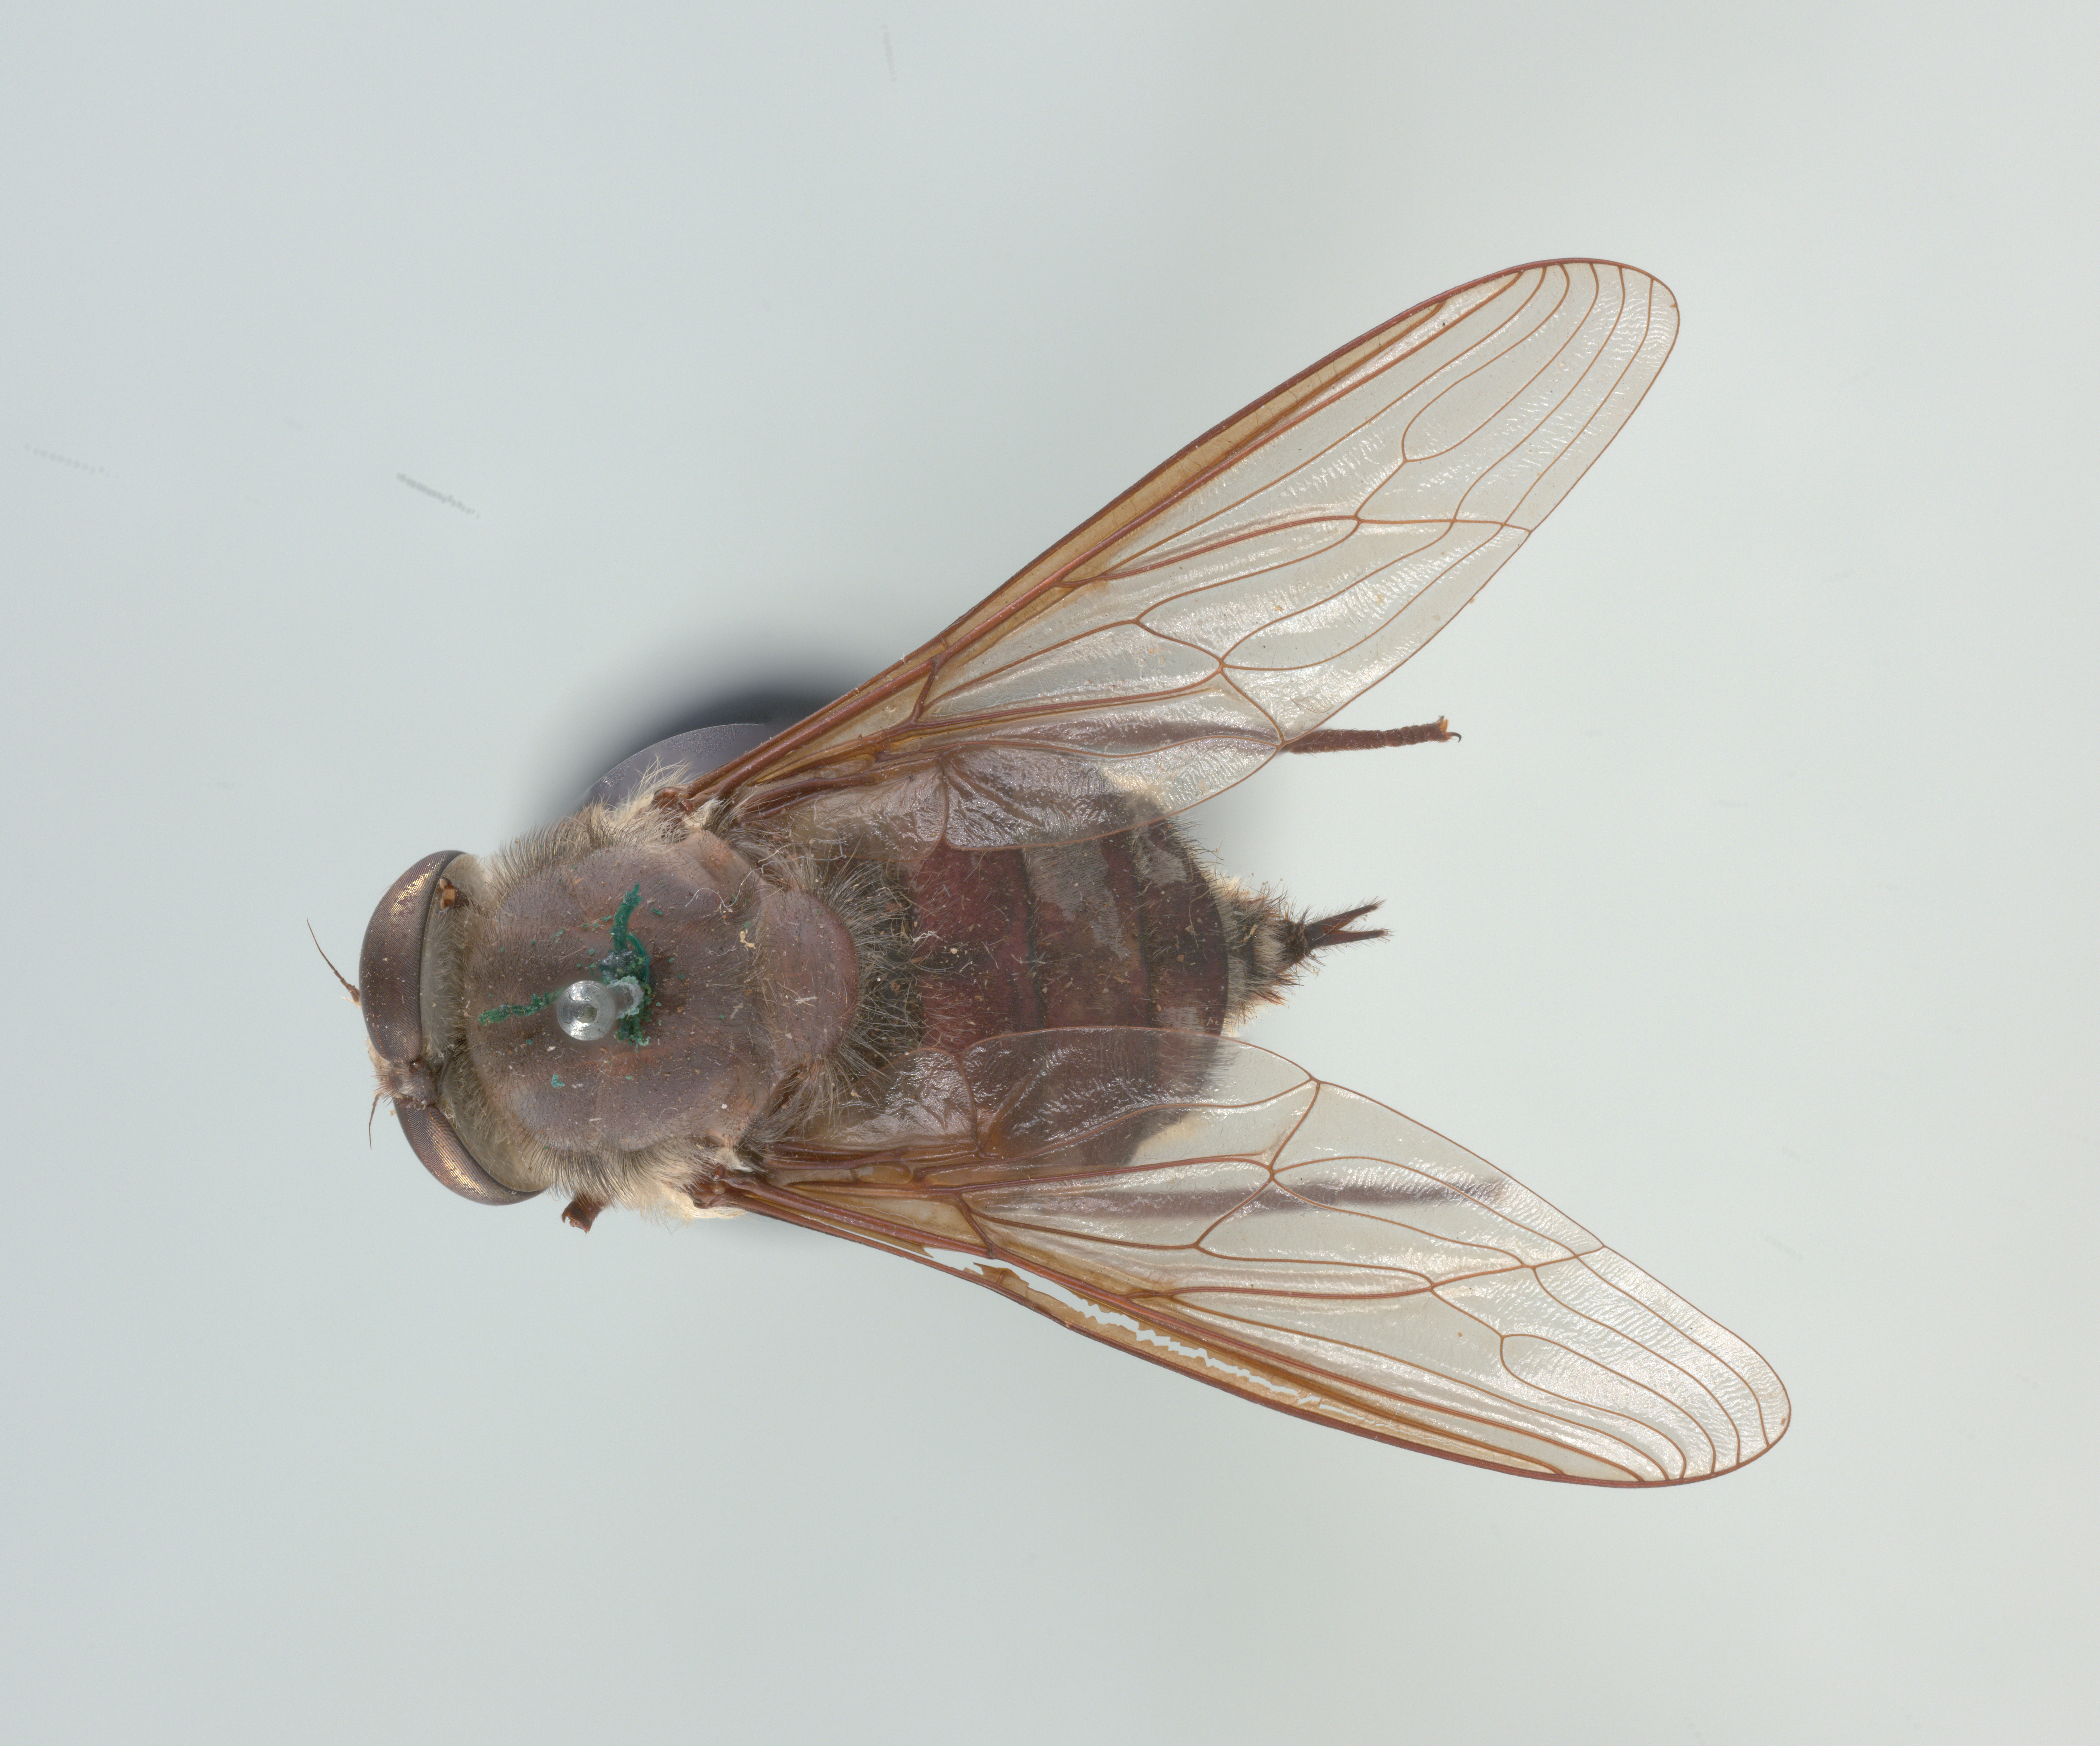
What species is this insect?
Prosoeca rhodesiensis
